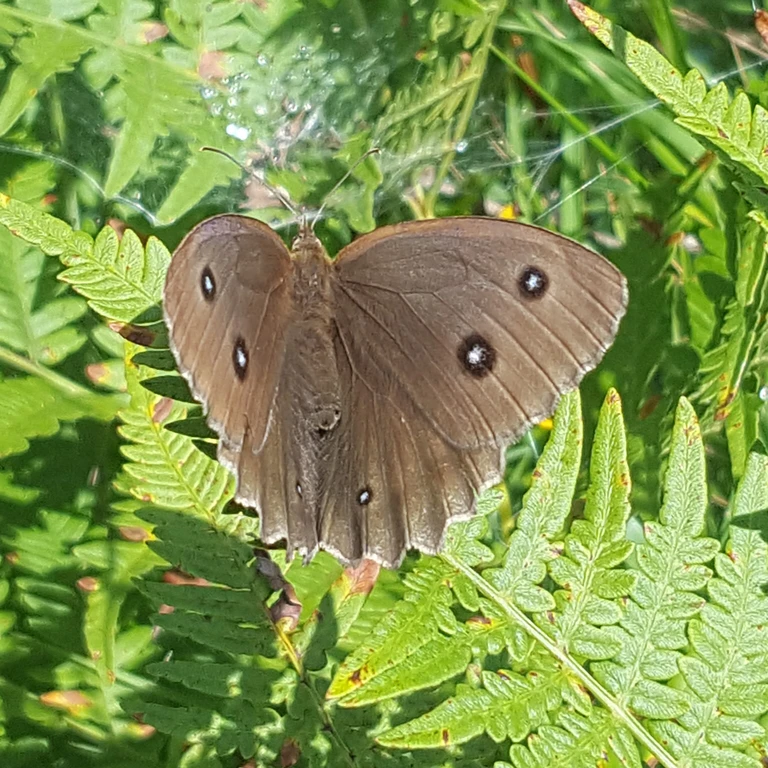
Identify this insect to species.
Minois dryas
